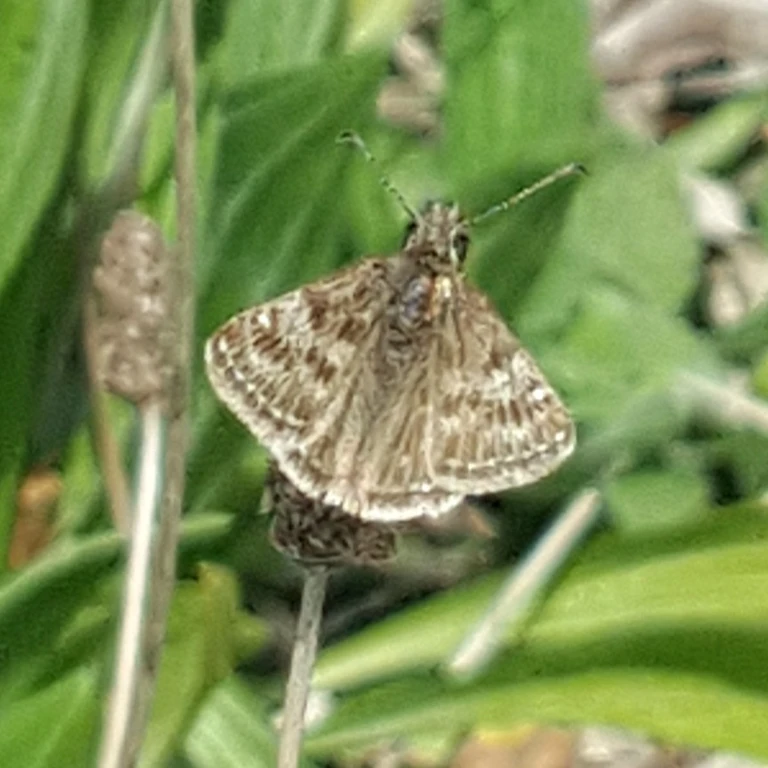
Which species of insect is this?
Erynnis tages
